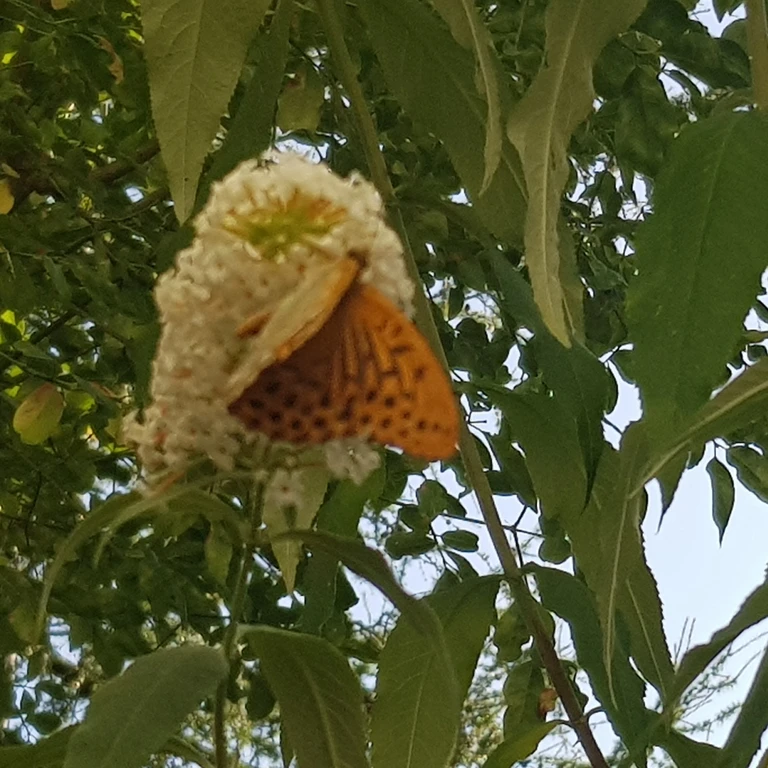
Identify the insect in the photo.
Argynnis paphia
